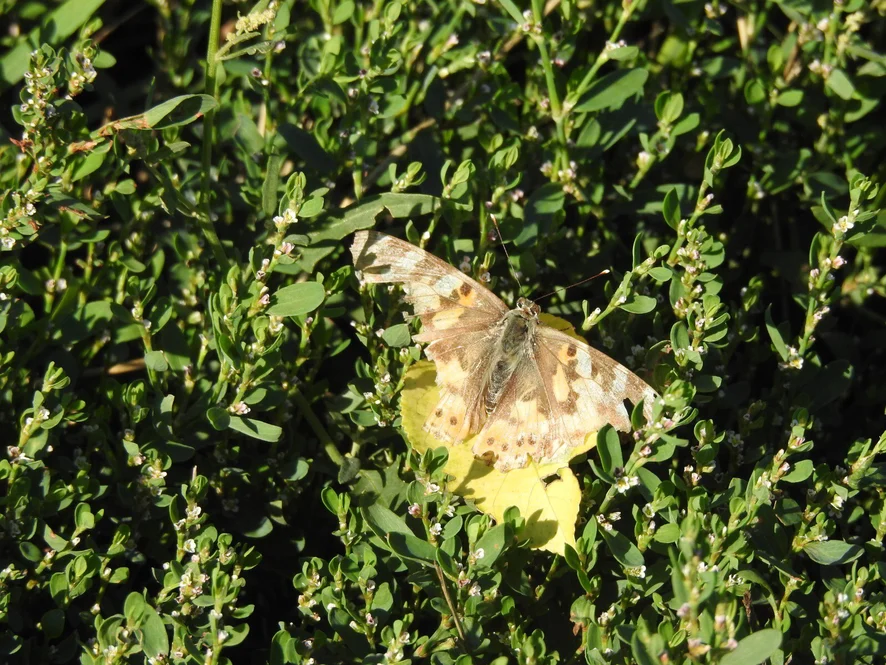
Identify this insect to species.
Vanessa cardui
